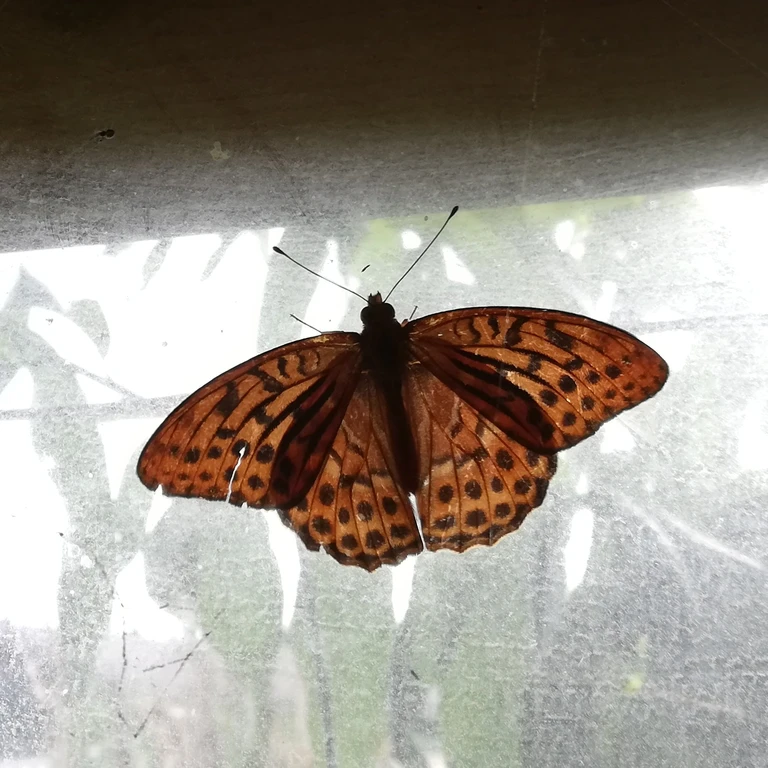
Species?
Argynnis paphia
